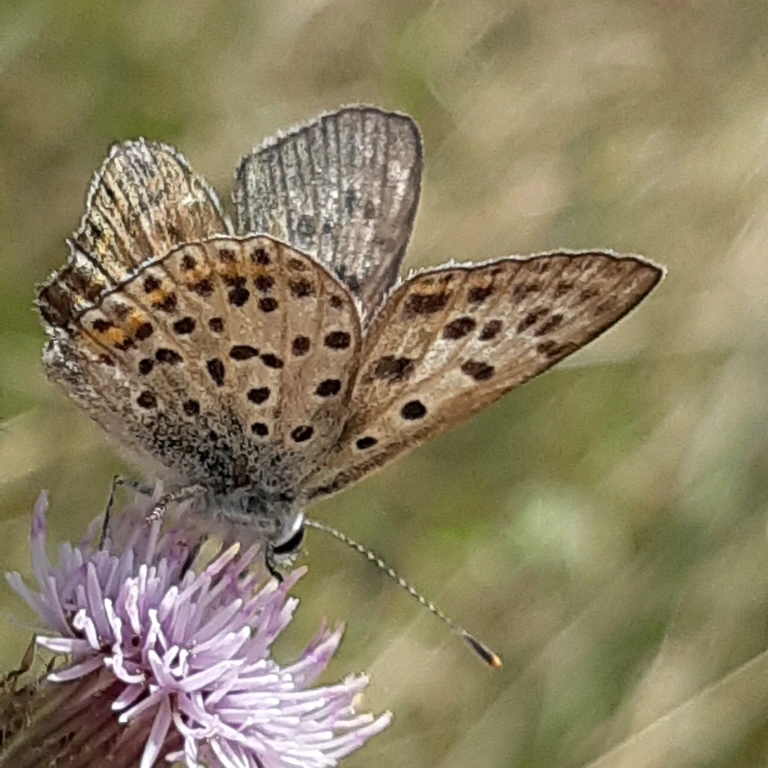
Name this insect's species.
Lycaena tityrus (also Loweia tityrus)
